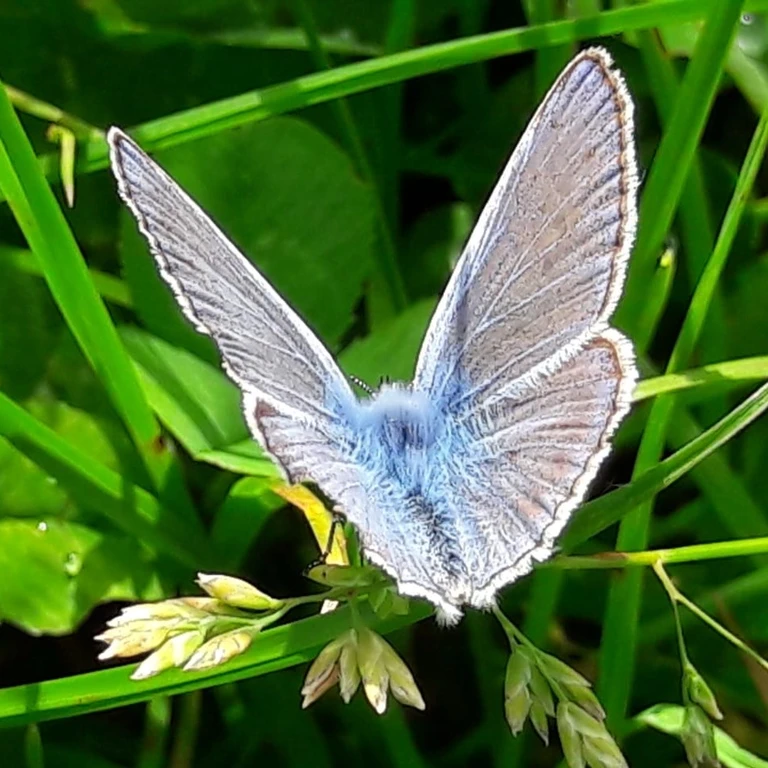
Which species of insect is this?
Polyommatus icarus
